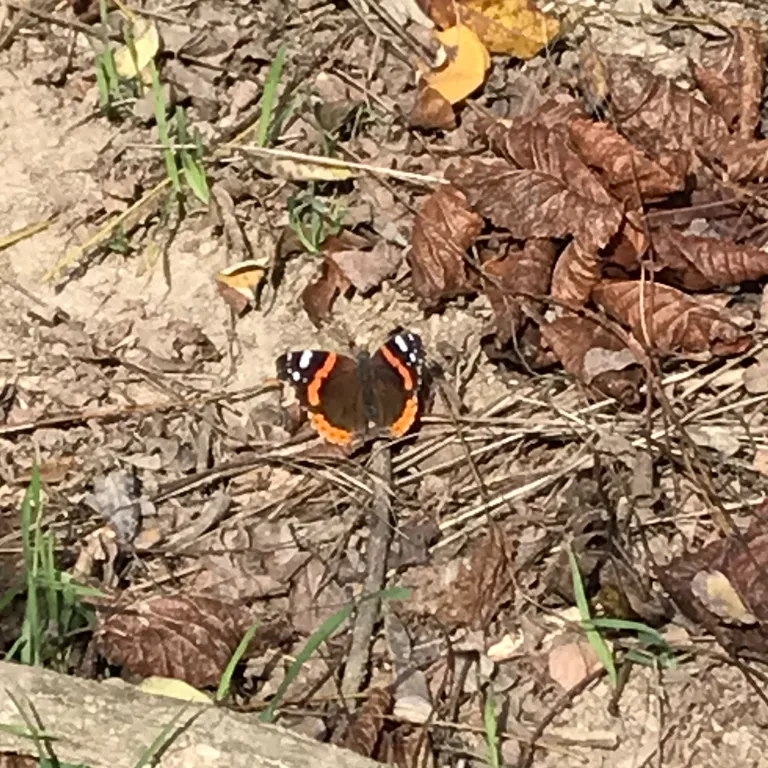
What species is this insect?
Vanessa atalanta
